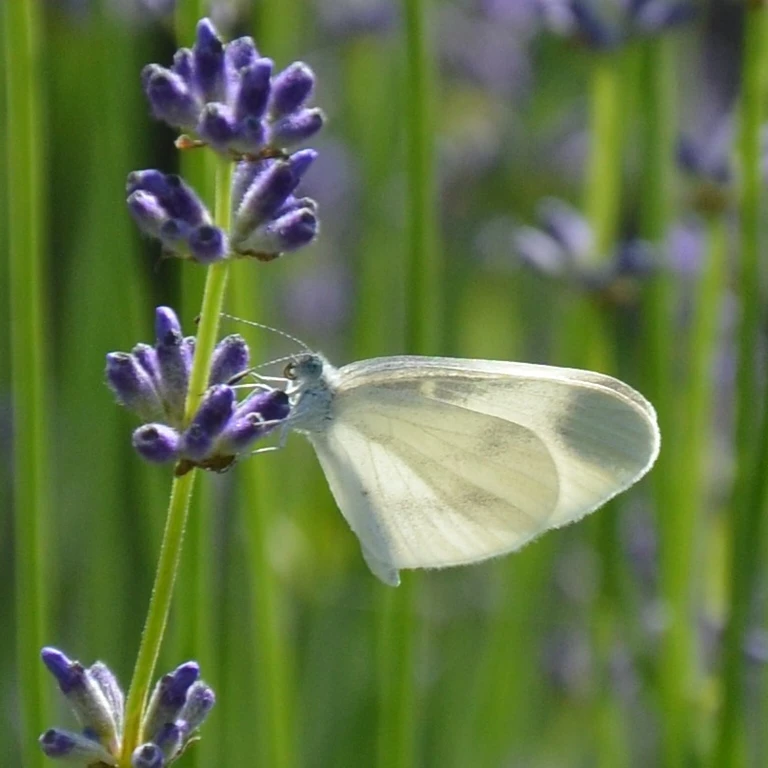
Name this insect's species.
Leptidea sinapis/juvernica
